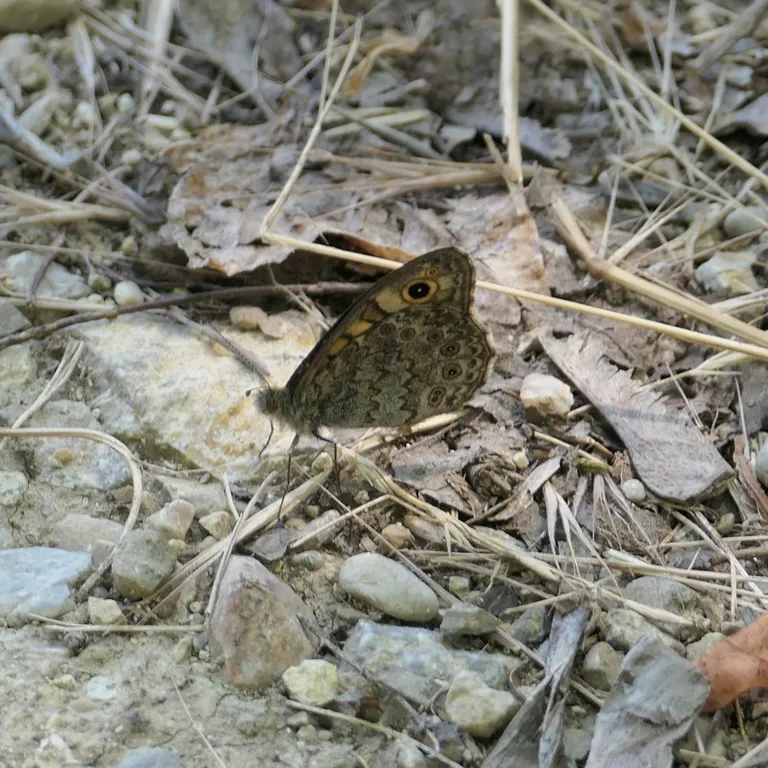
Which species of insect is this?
Lasiommata megera (also Pararge megera)
